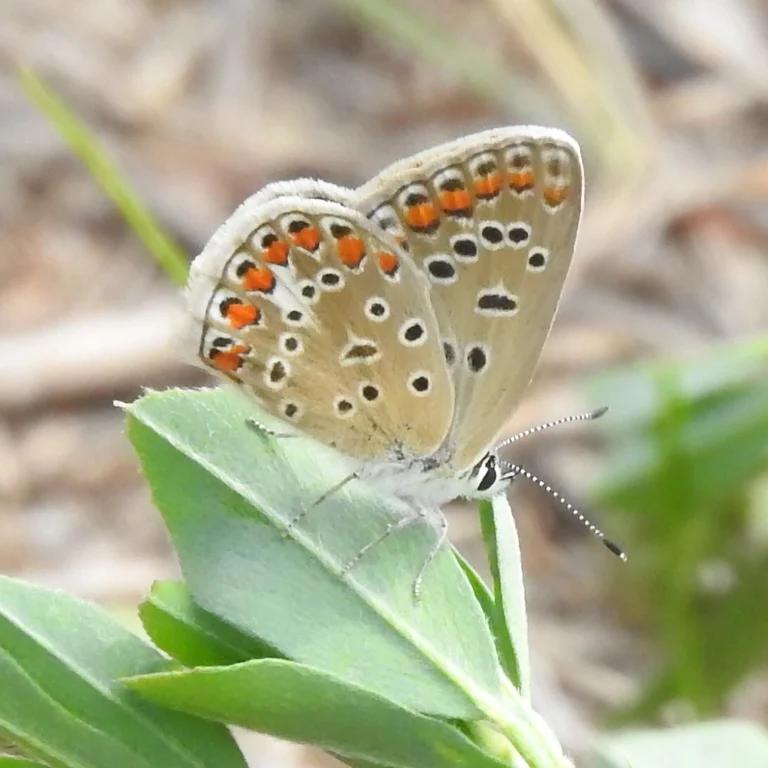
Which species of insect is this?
Polyommatus icarus
